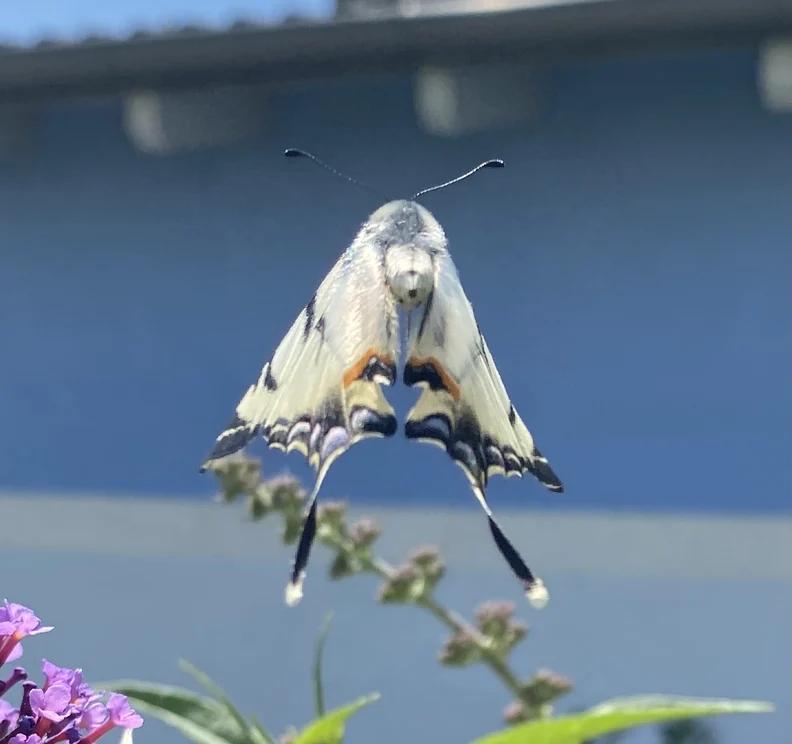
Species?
Iphiclides podalirius
